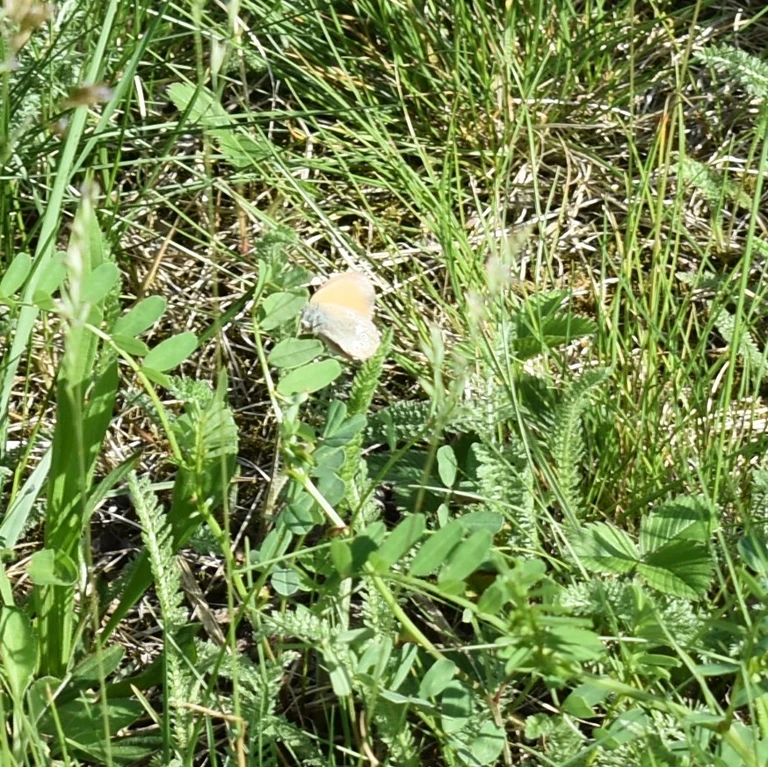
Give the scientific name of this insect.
Coenonympha glycerion (also Coenonympha iphis)
